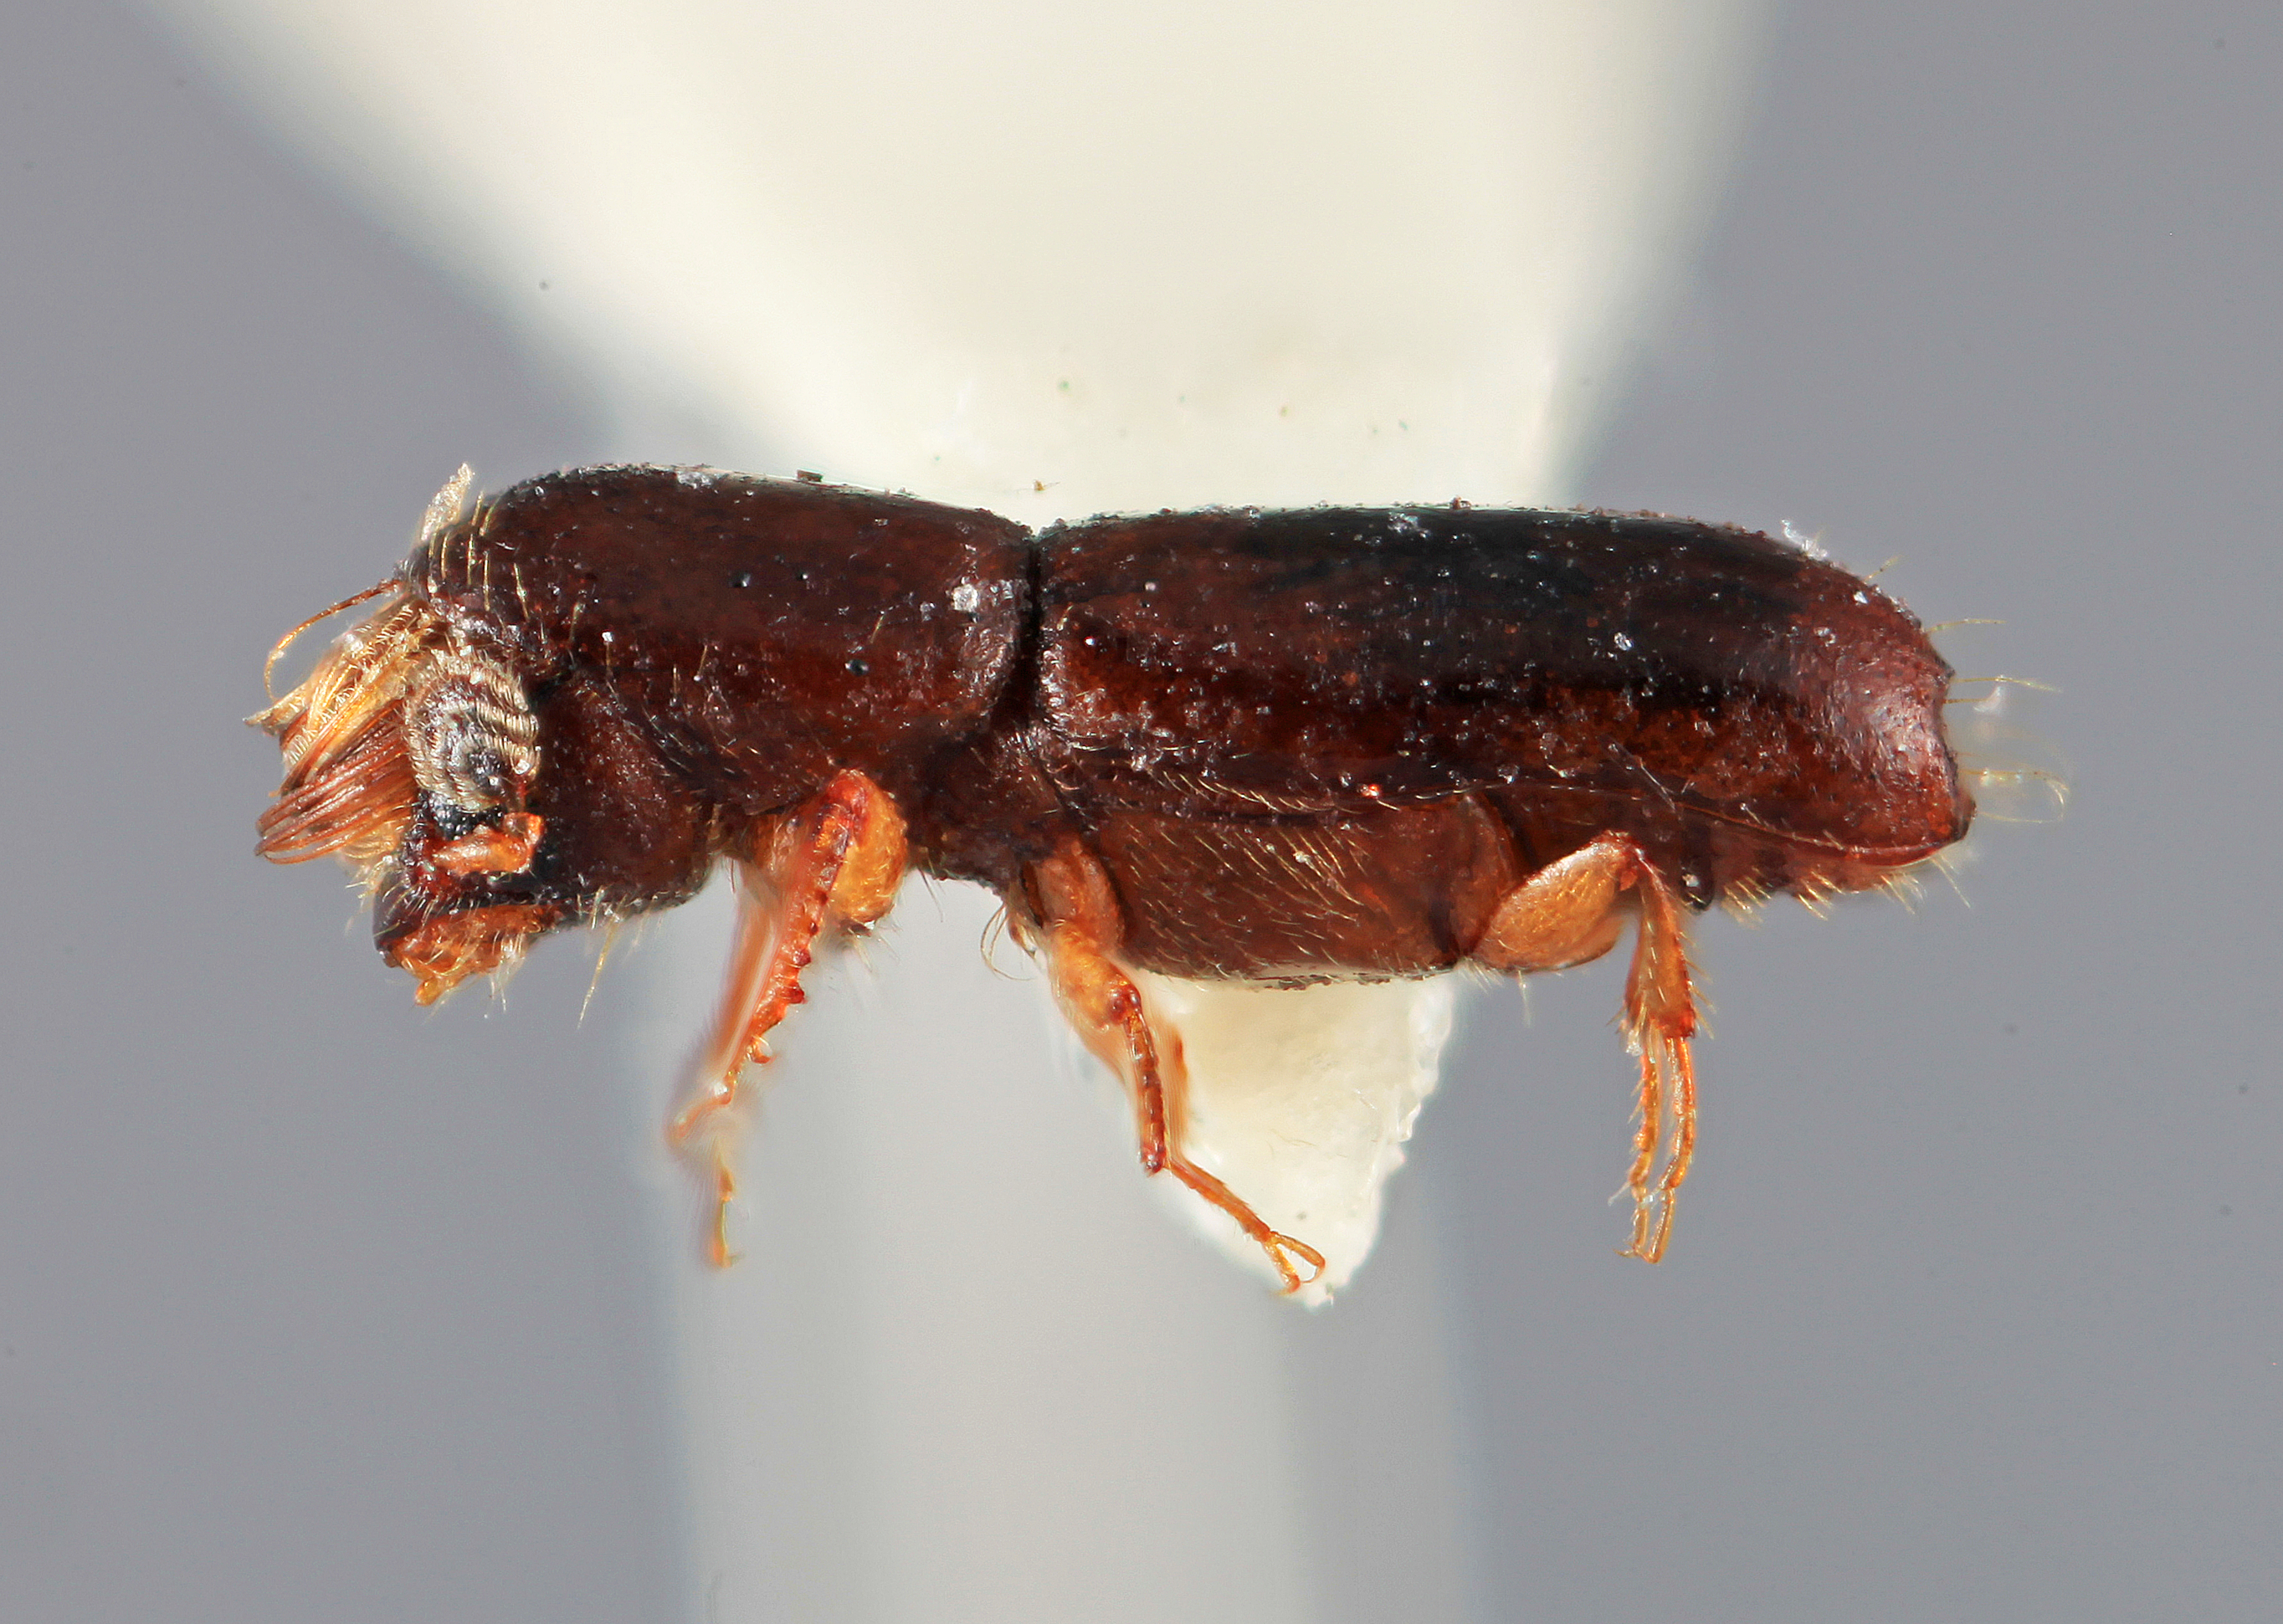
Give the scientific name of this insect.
Gnathotrupes kirkendalli
